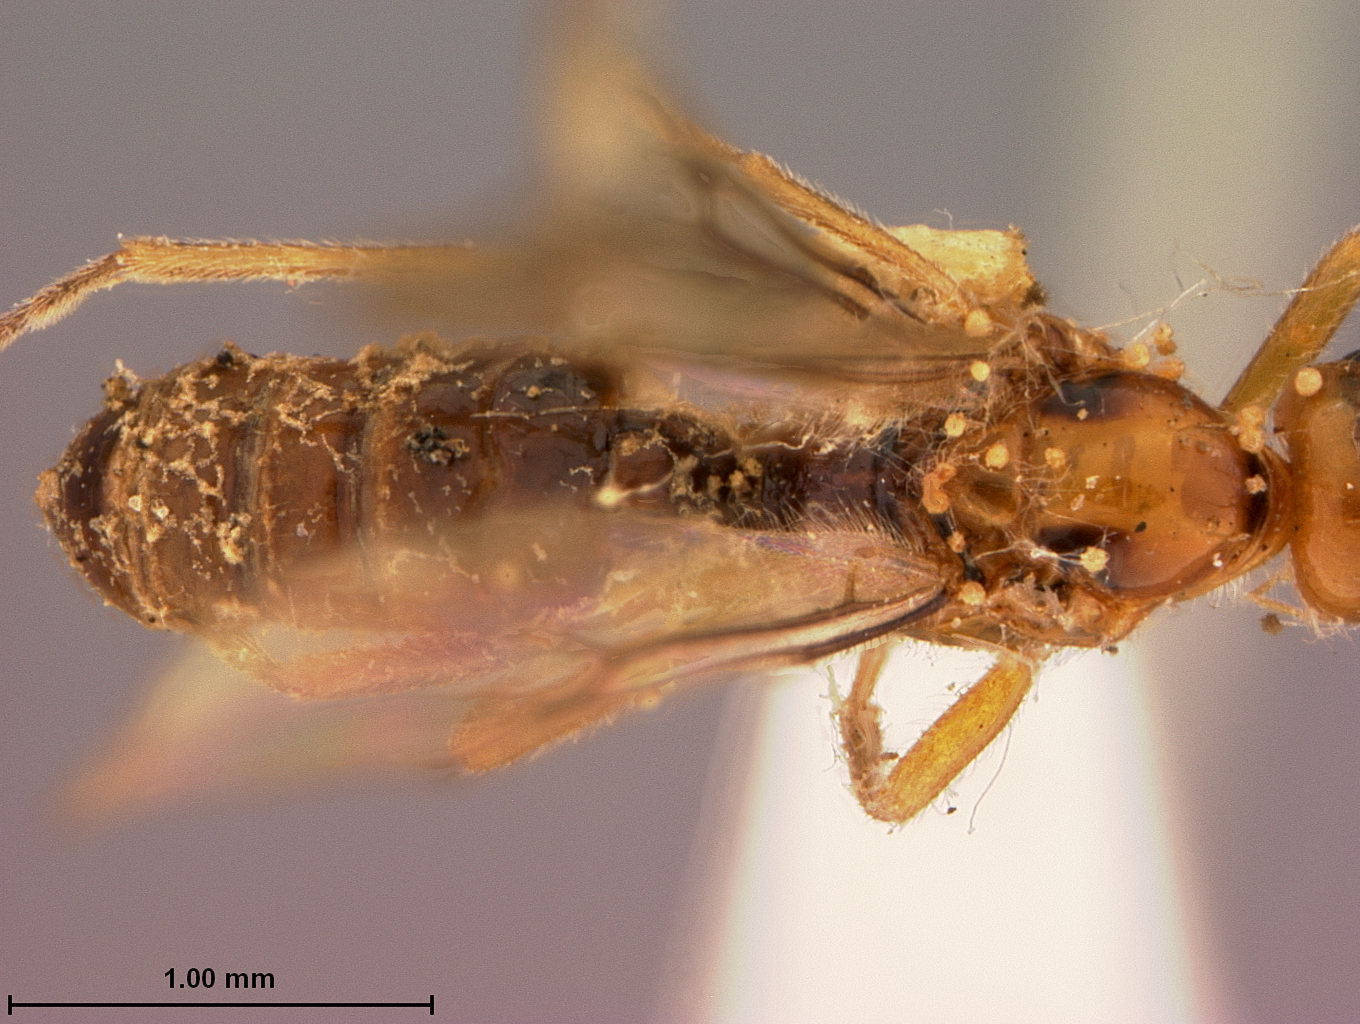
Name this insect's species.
Iphiaulax trinotata
